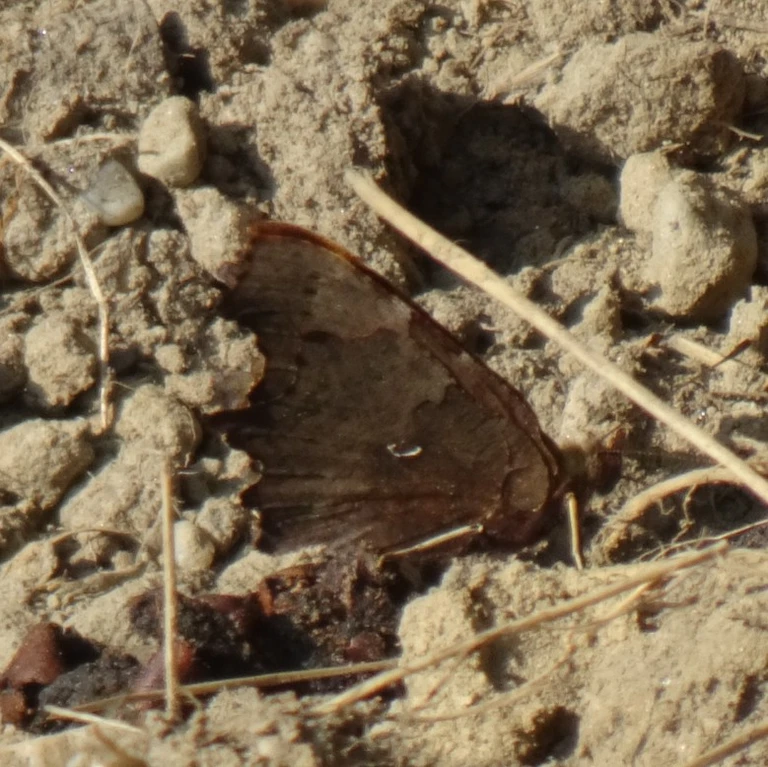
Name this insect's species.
Polygonia c-album
